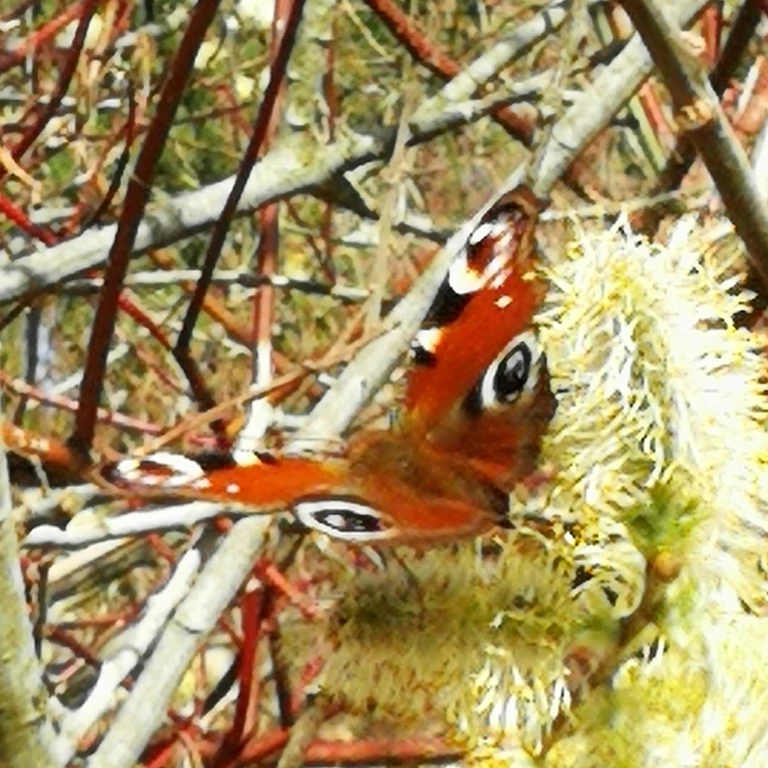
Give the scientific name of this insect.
Aglais io
